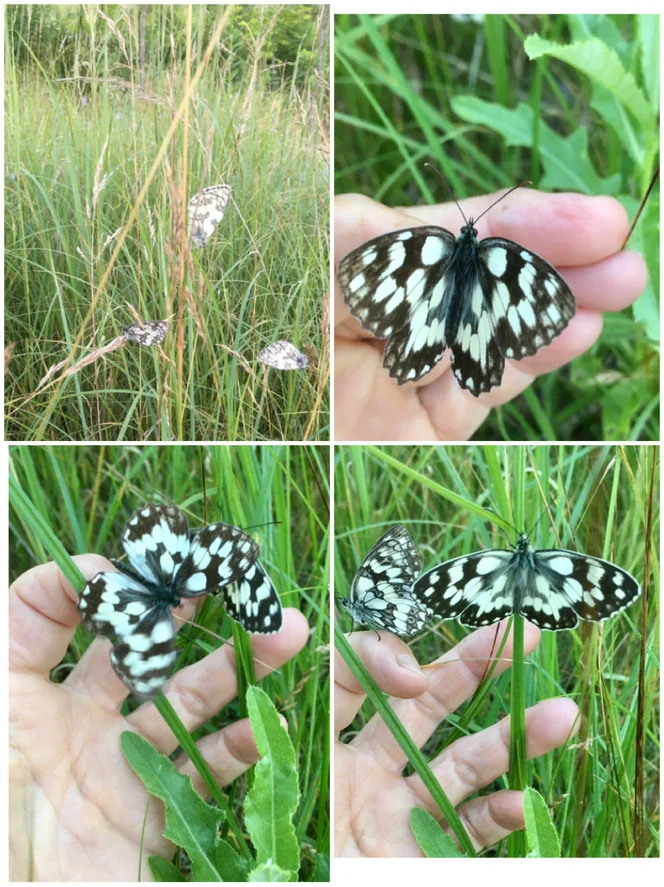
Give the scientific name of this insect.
Melanargia galathea
